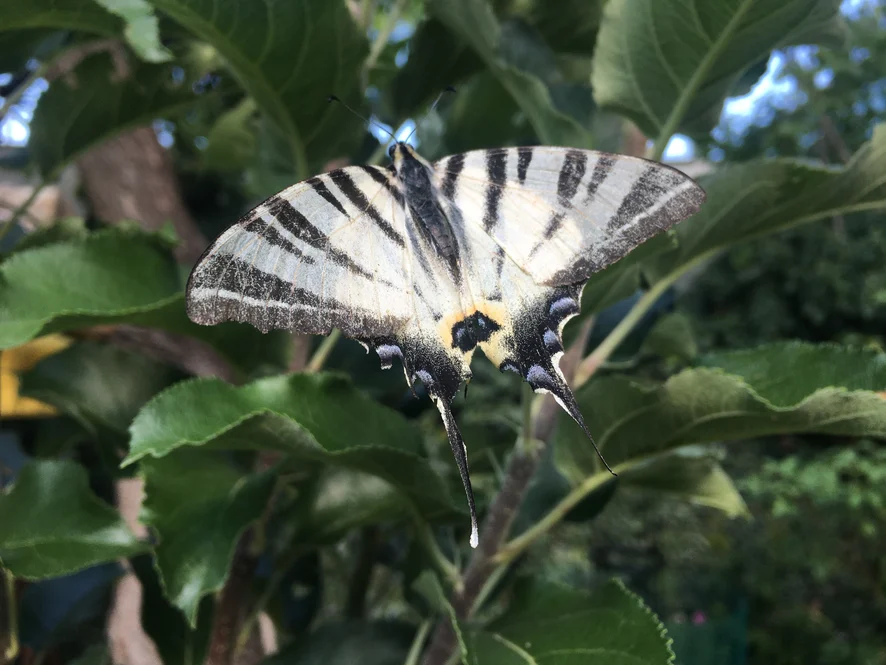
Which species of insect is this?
Iphiclides podalirius
